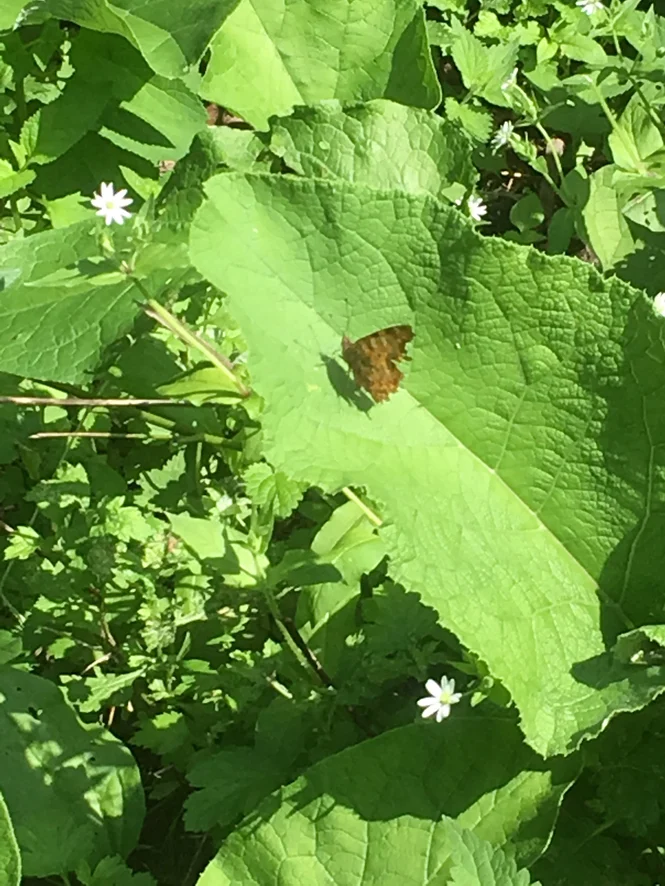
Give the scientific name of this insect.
Polygonia c-album
